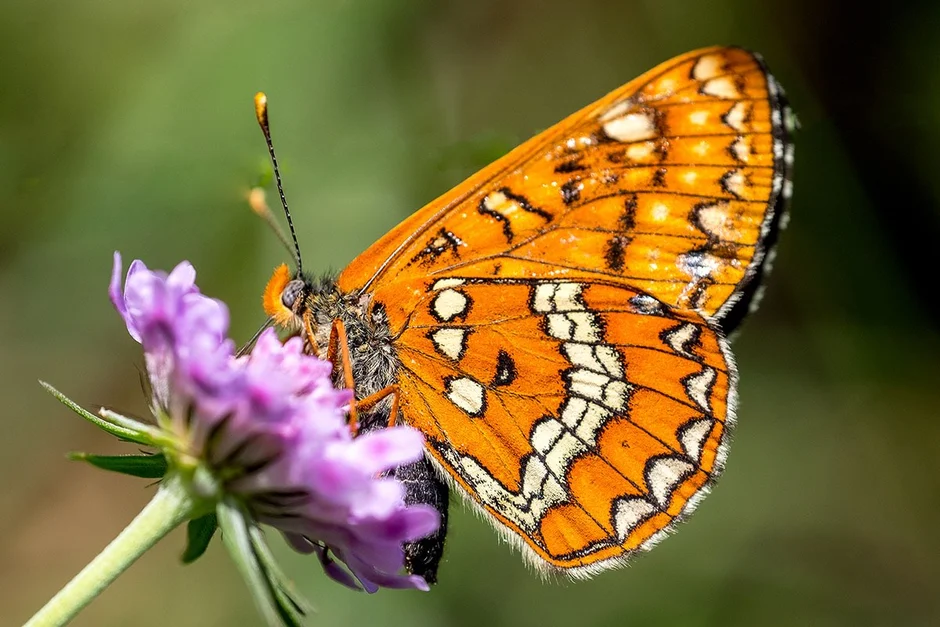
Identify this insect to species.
Euphydryas maturna
